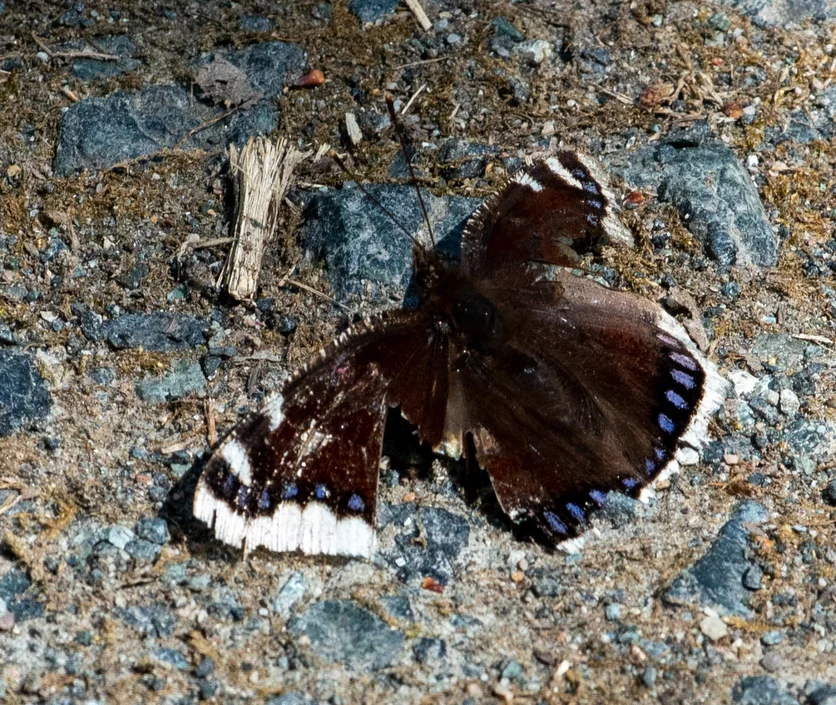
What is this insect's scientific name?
Nymphalis antiopa
